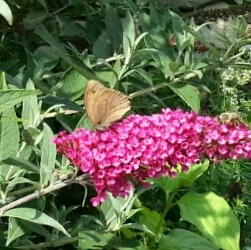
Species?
Maniola jurtina
